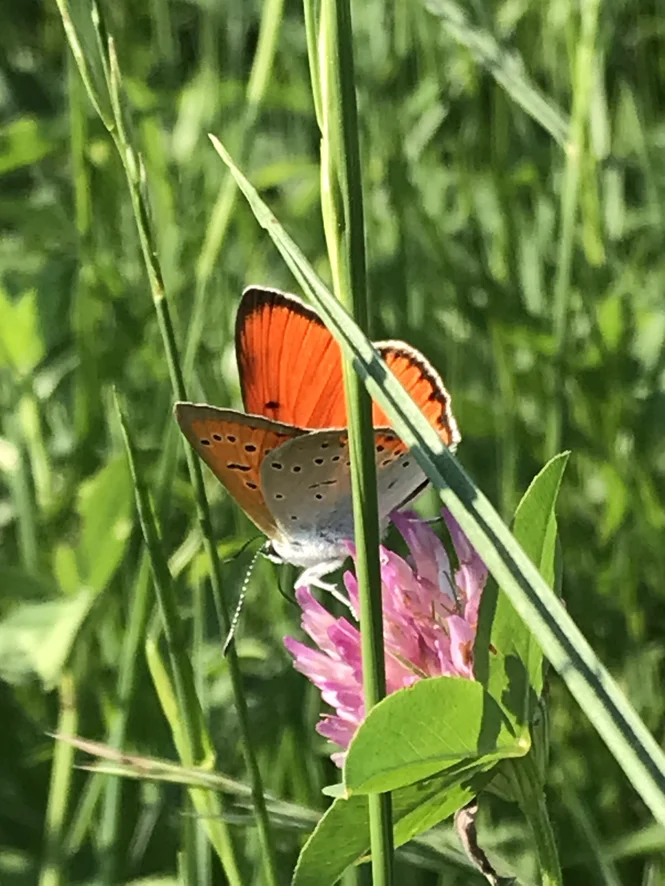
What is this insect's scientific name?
Lycaena dispar
